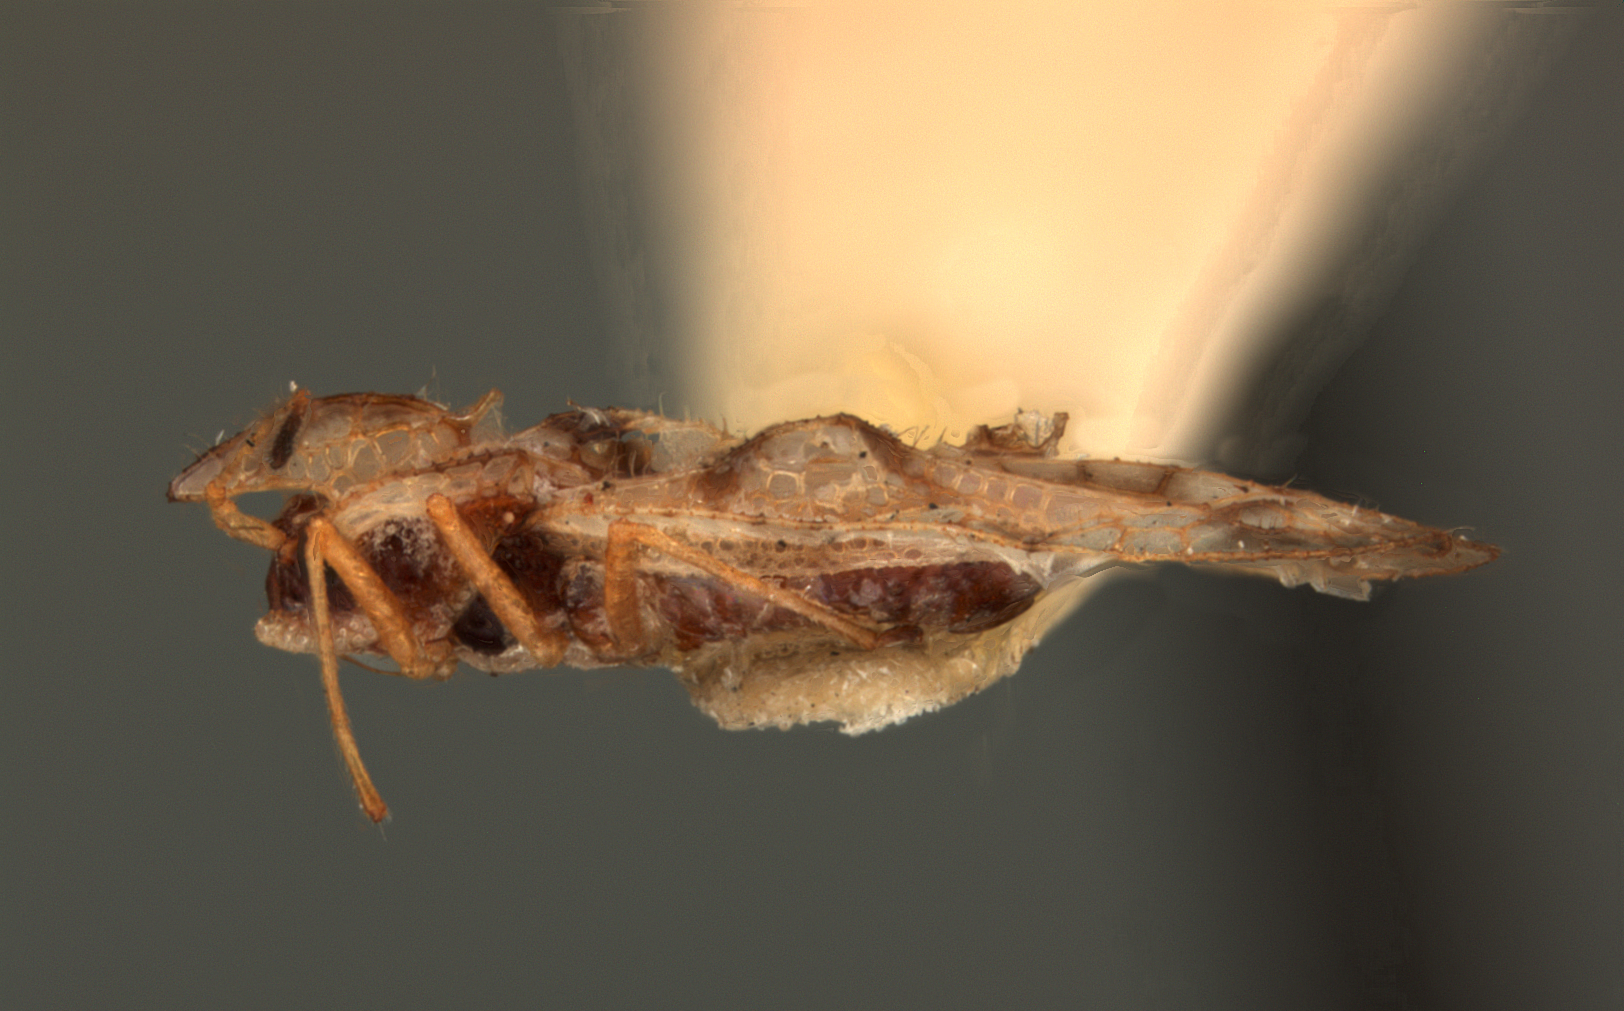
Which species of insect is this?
Stephanitis blatchleyi
